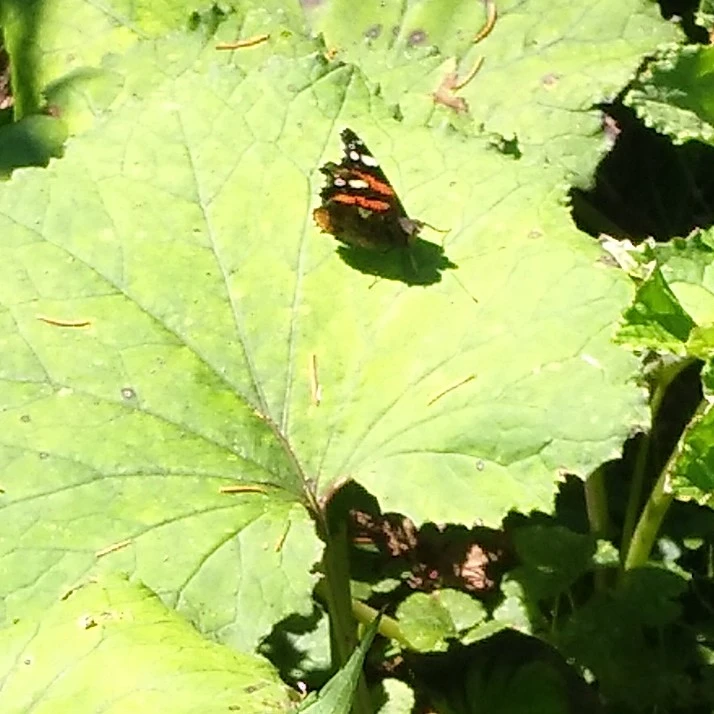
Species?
Vanessa atalanta
